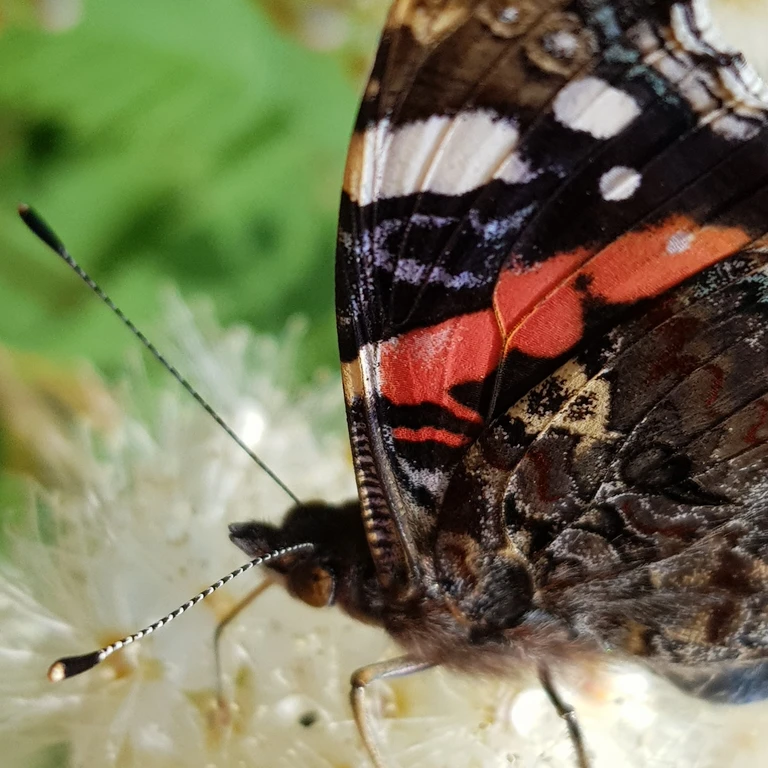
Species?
Vanessa atalanta
